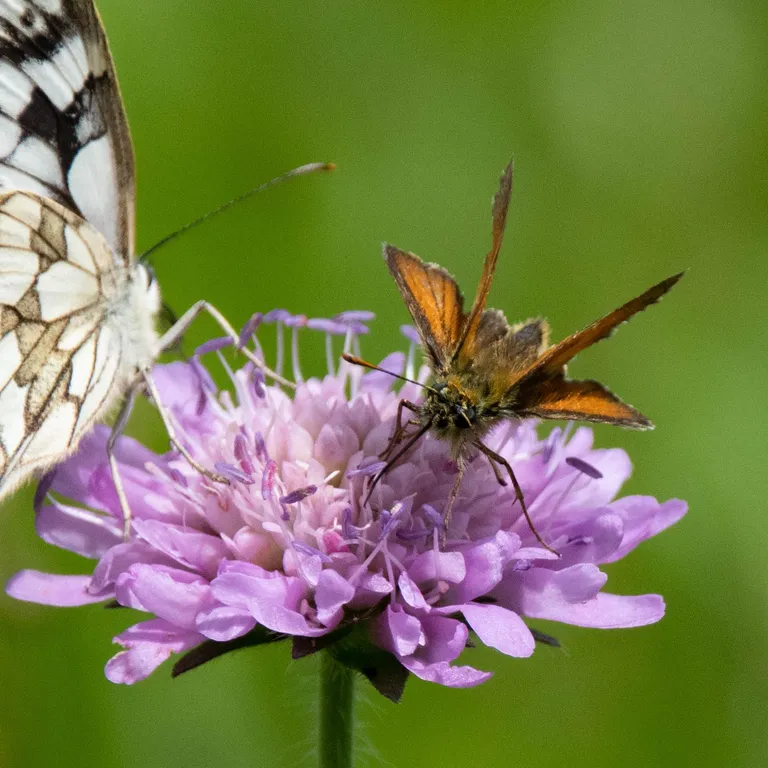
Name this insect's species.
Thymelicus sylvestris
